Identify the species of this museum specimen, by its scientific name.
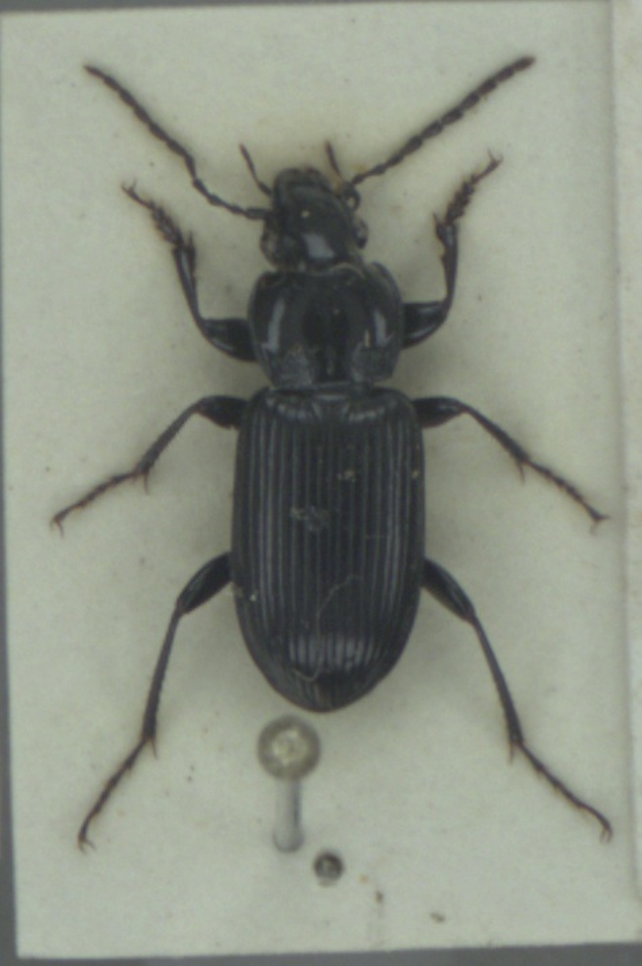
Pterostichus nigrita
